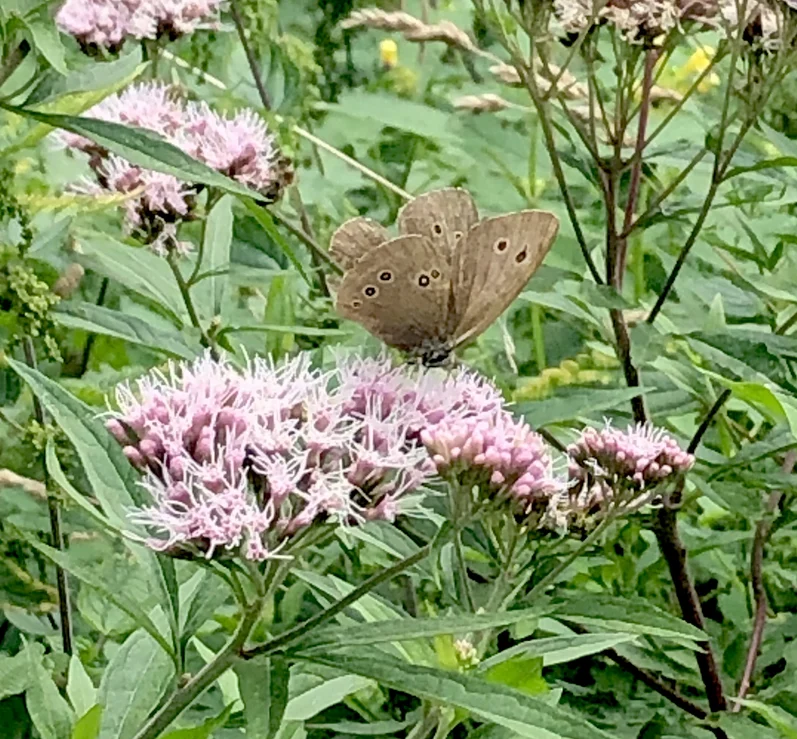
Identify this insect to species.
Aphantopus hyperantus
